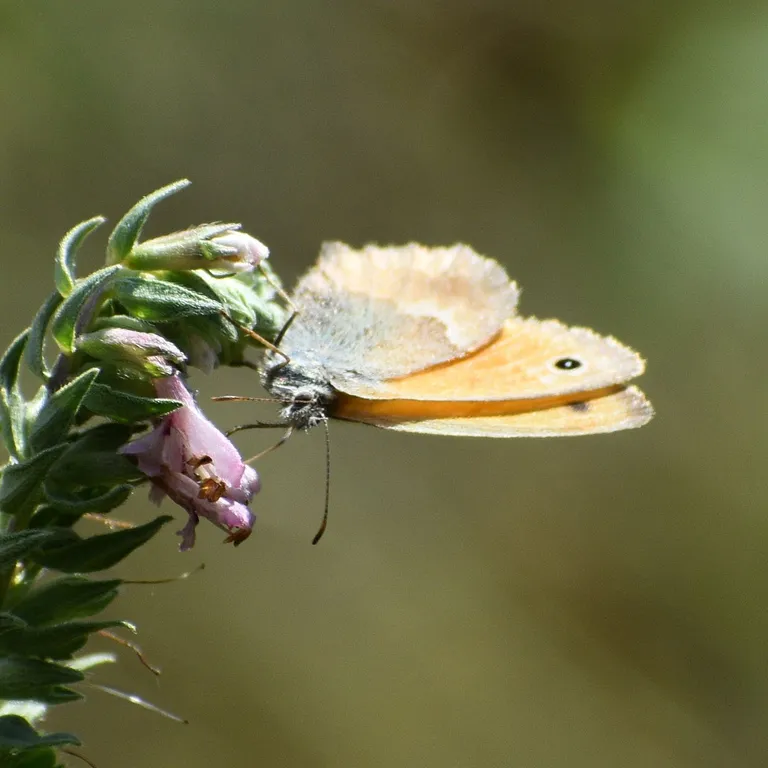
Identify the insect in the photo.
Coenonympha pamphilus
